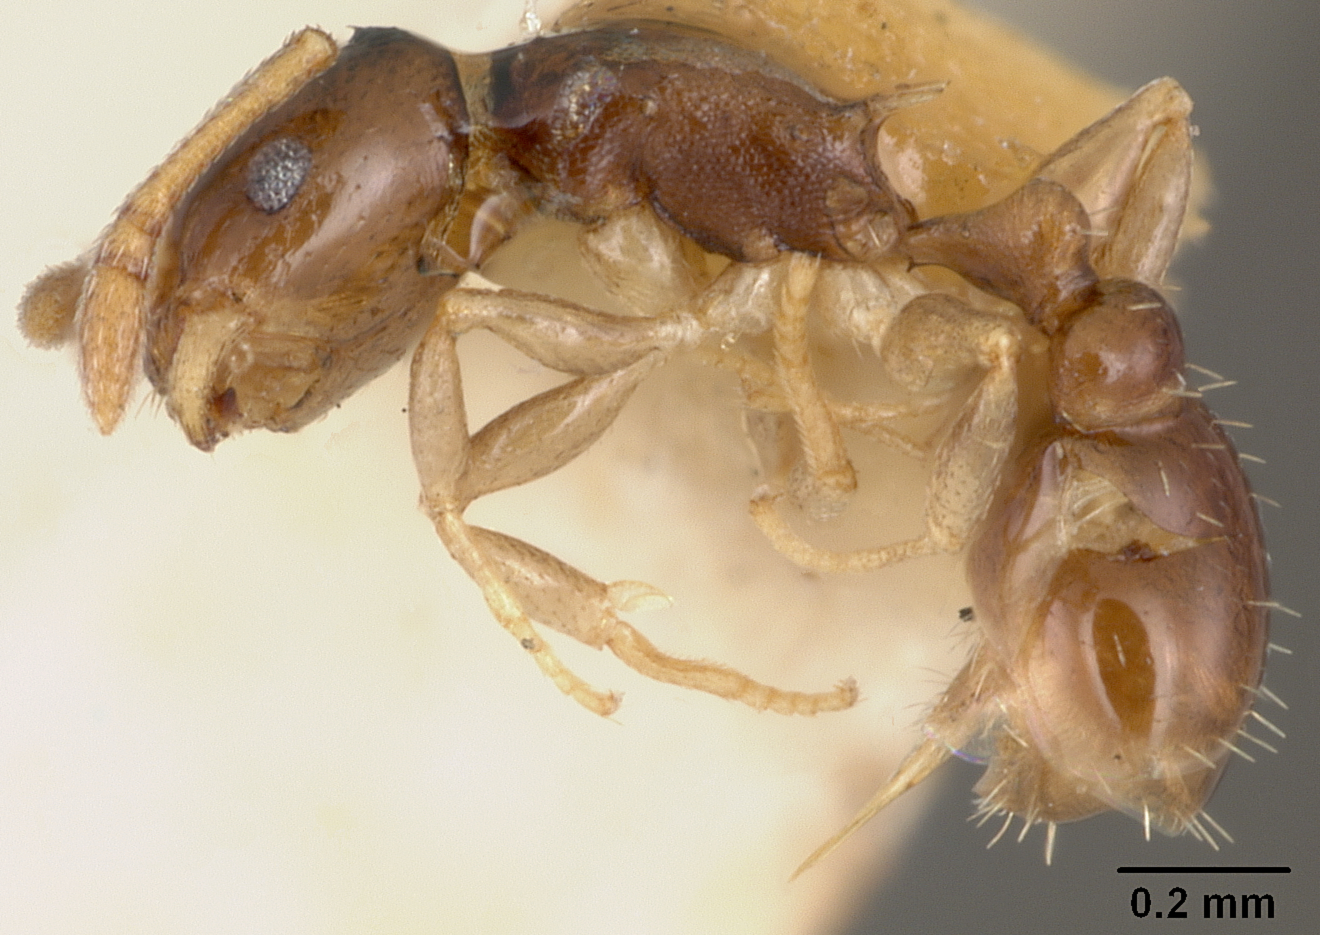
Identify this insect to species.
Macromischa terricola
